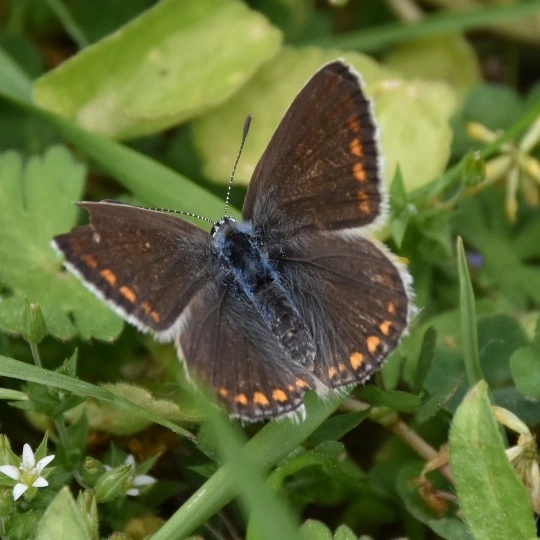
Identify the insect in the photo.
Polyommatus icarus
